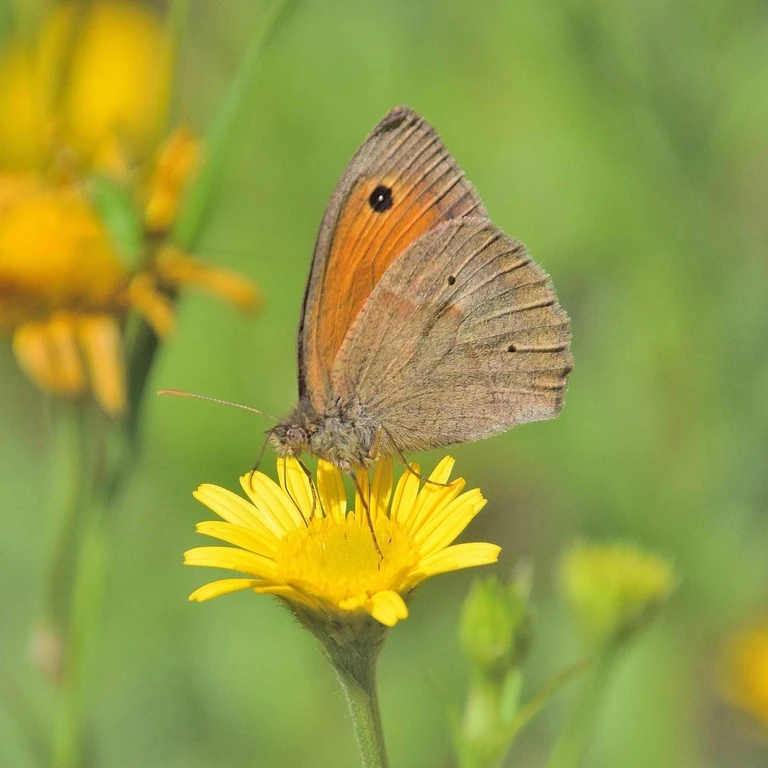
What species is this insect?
Maniola jurtina
